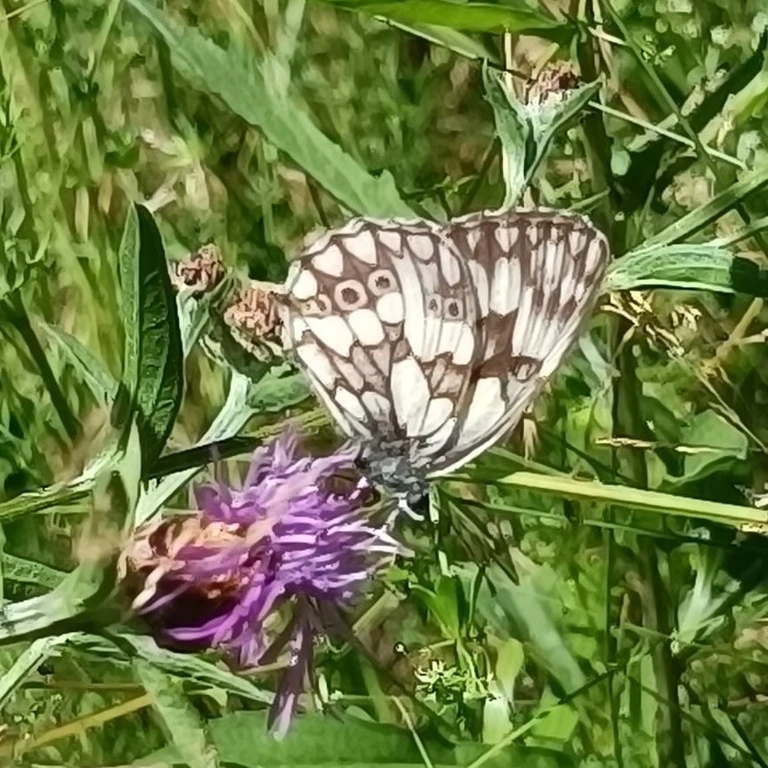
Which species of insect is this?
Melanargia galathea
